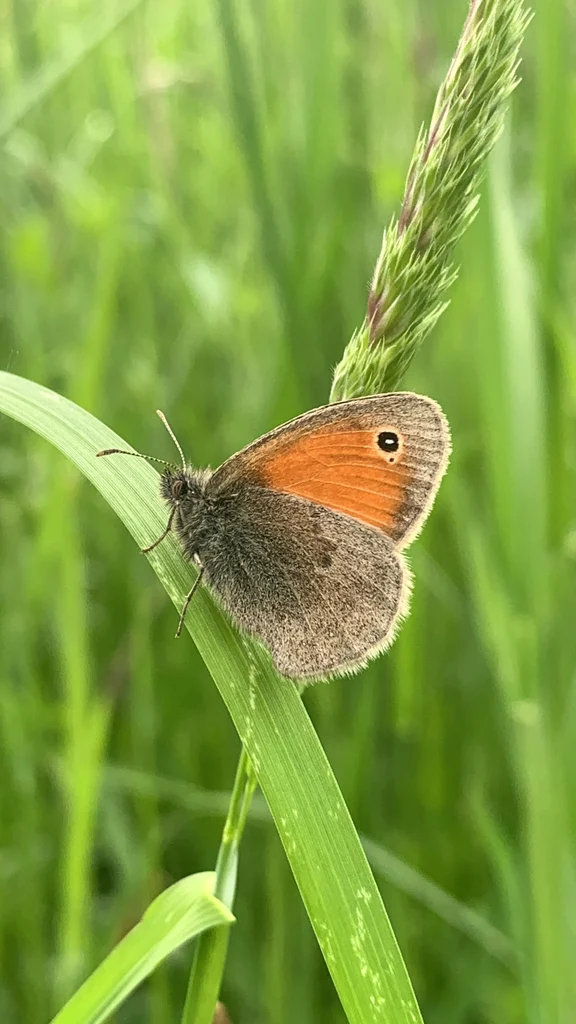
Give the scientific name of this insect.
Coenonympha pamphilus
